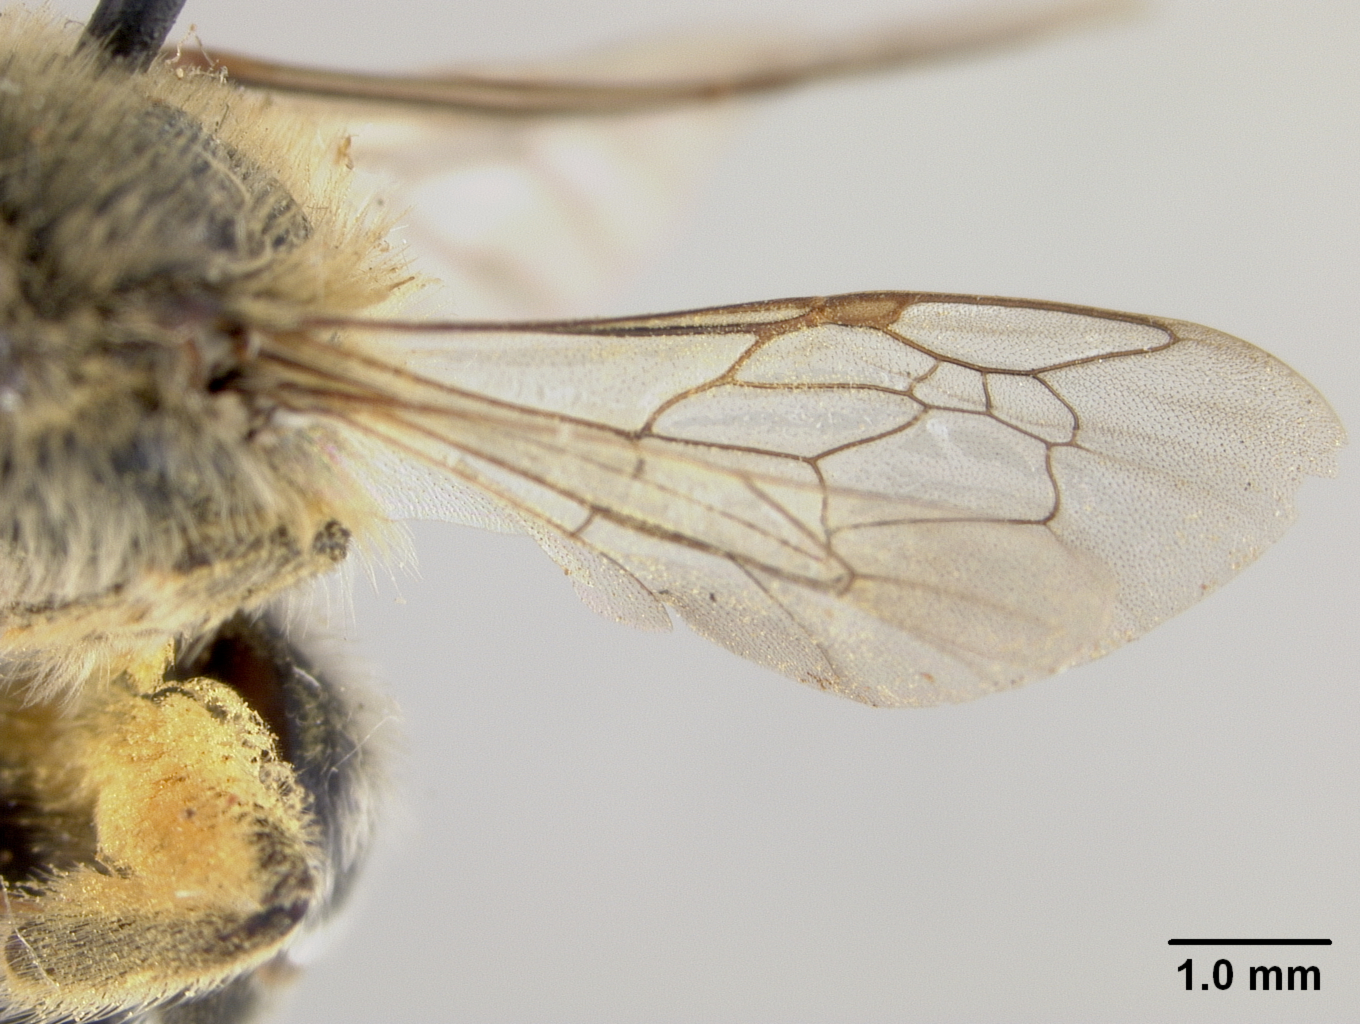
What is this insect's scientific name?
Colletes aestivalis
